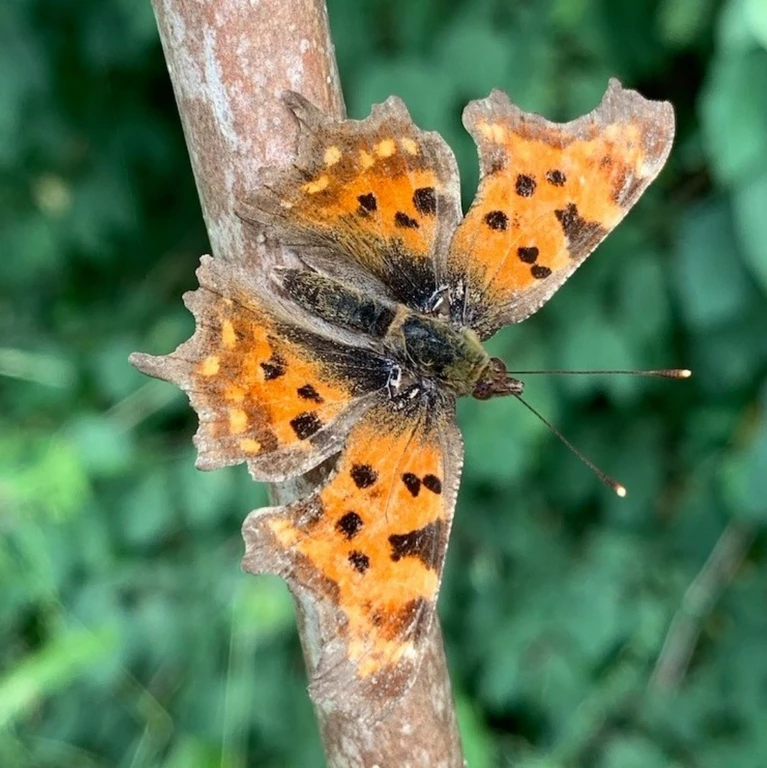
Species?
Polygonia c-album
